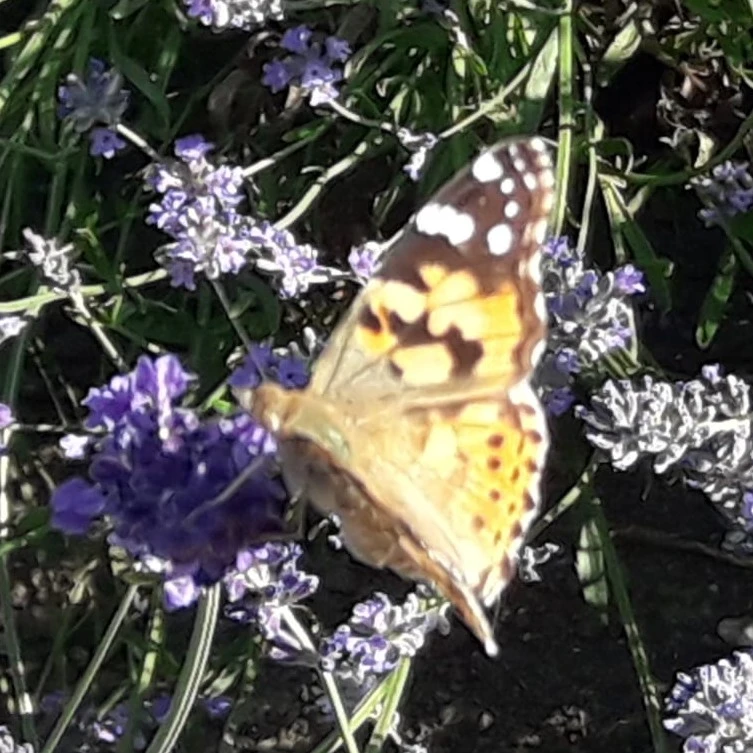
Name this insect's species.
Vanessa cardui
